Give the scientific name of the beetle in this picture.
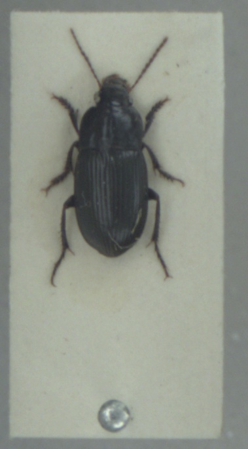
Harpalus anxius
